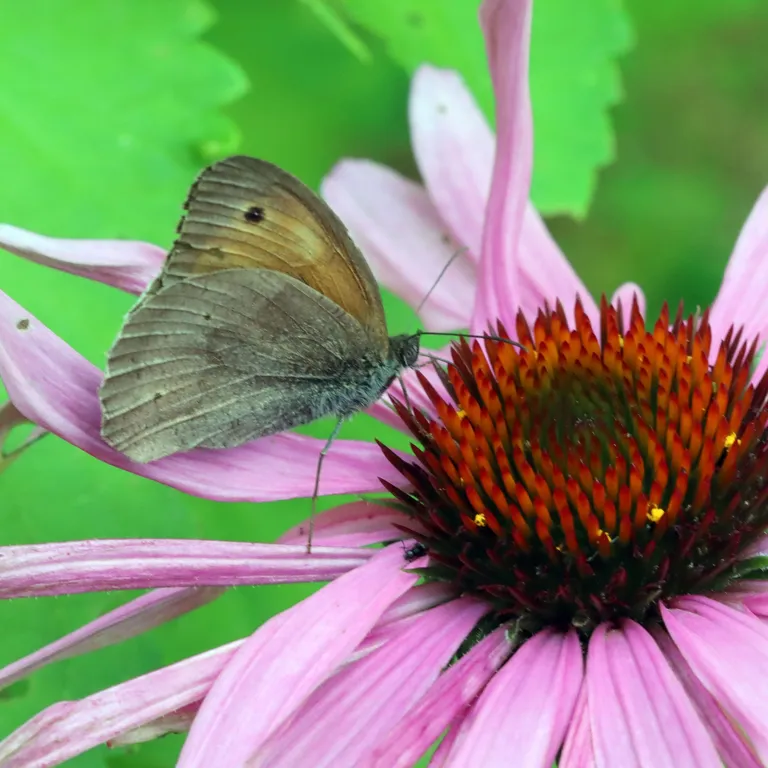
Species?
Maniola jurtina
